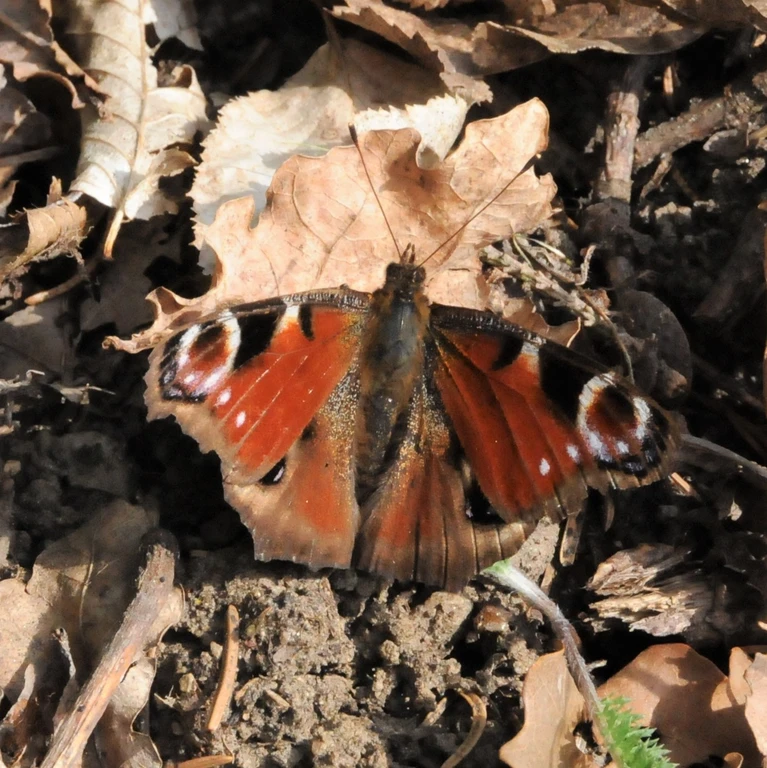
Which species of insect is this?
Aglais io
